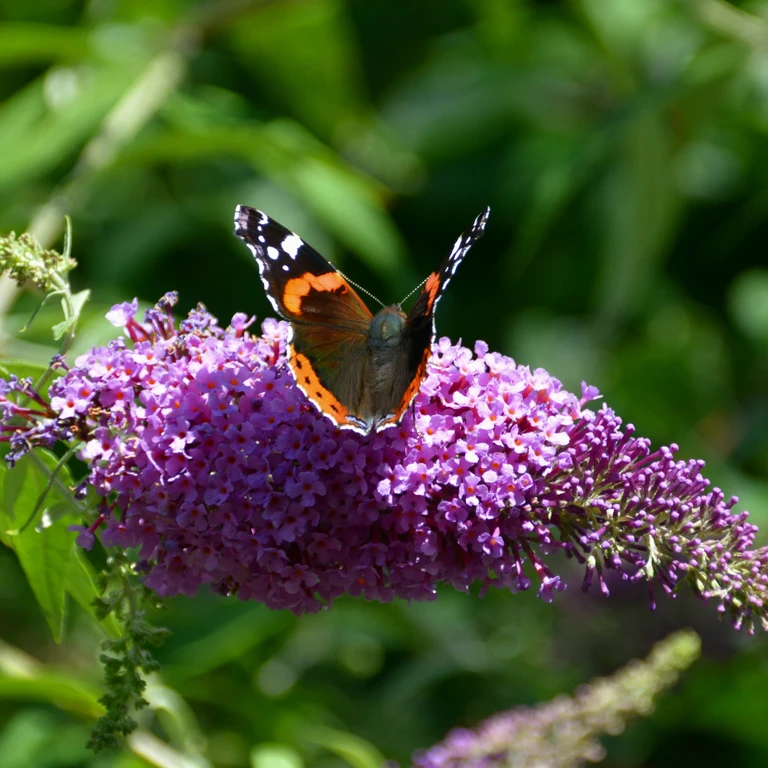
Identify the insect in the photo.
Vanessa atalanta
